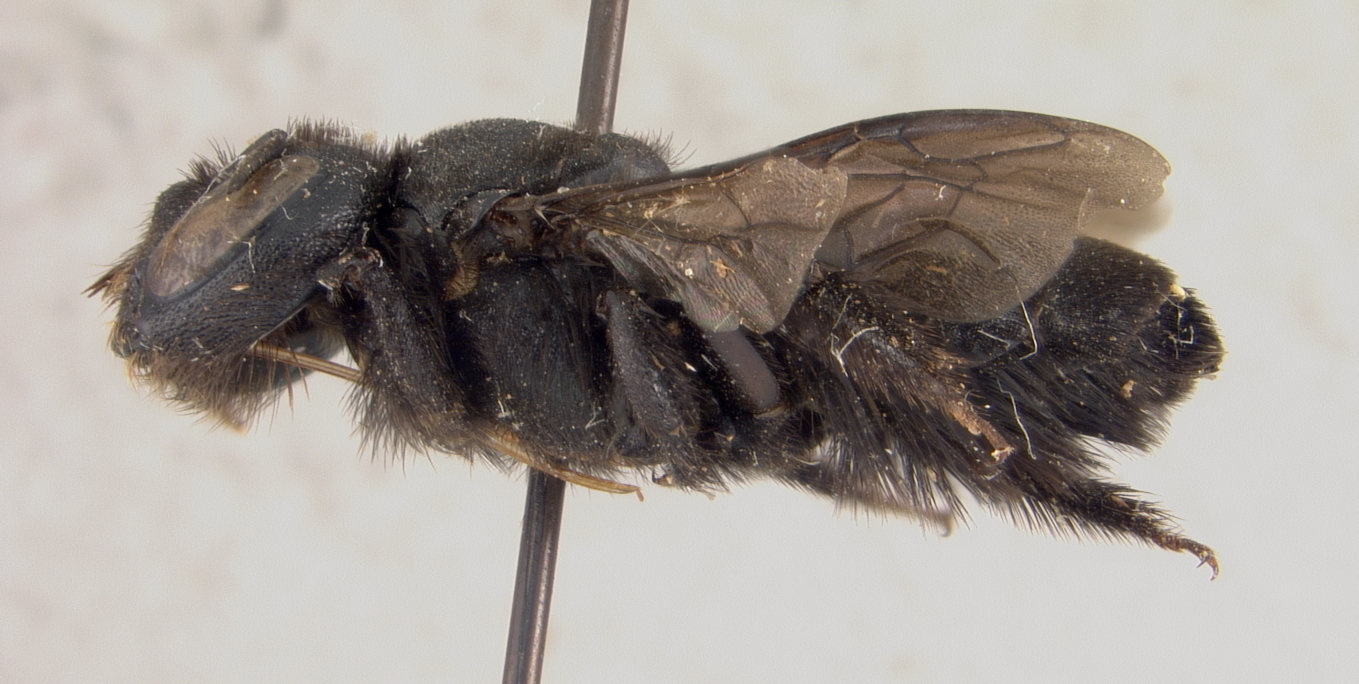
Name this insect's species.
Lithurgus fortis
